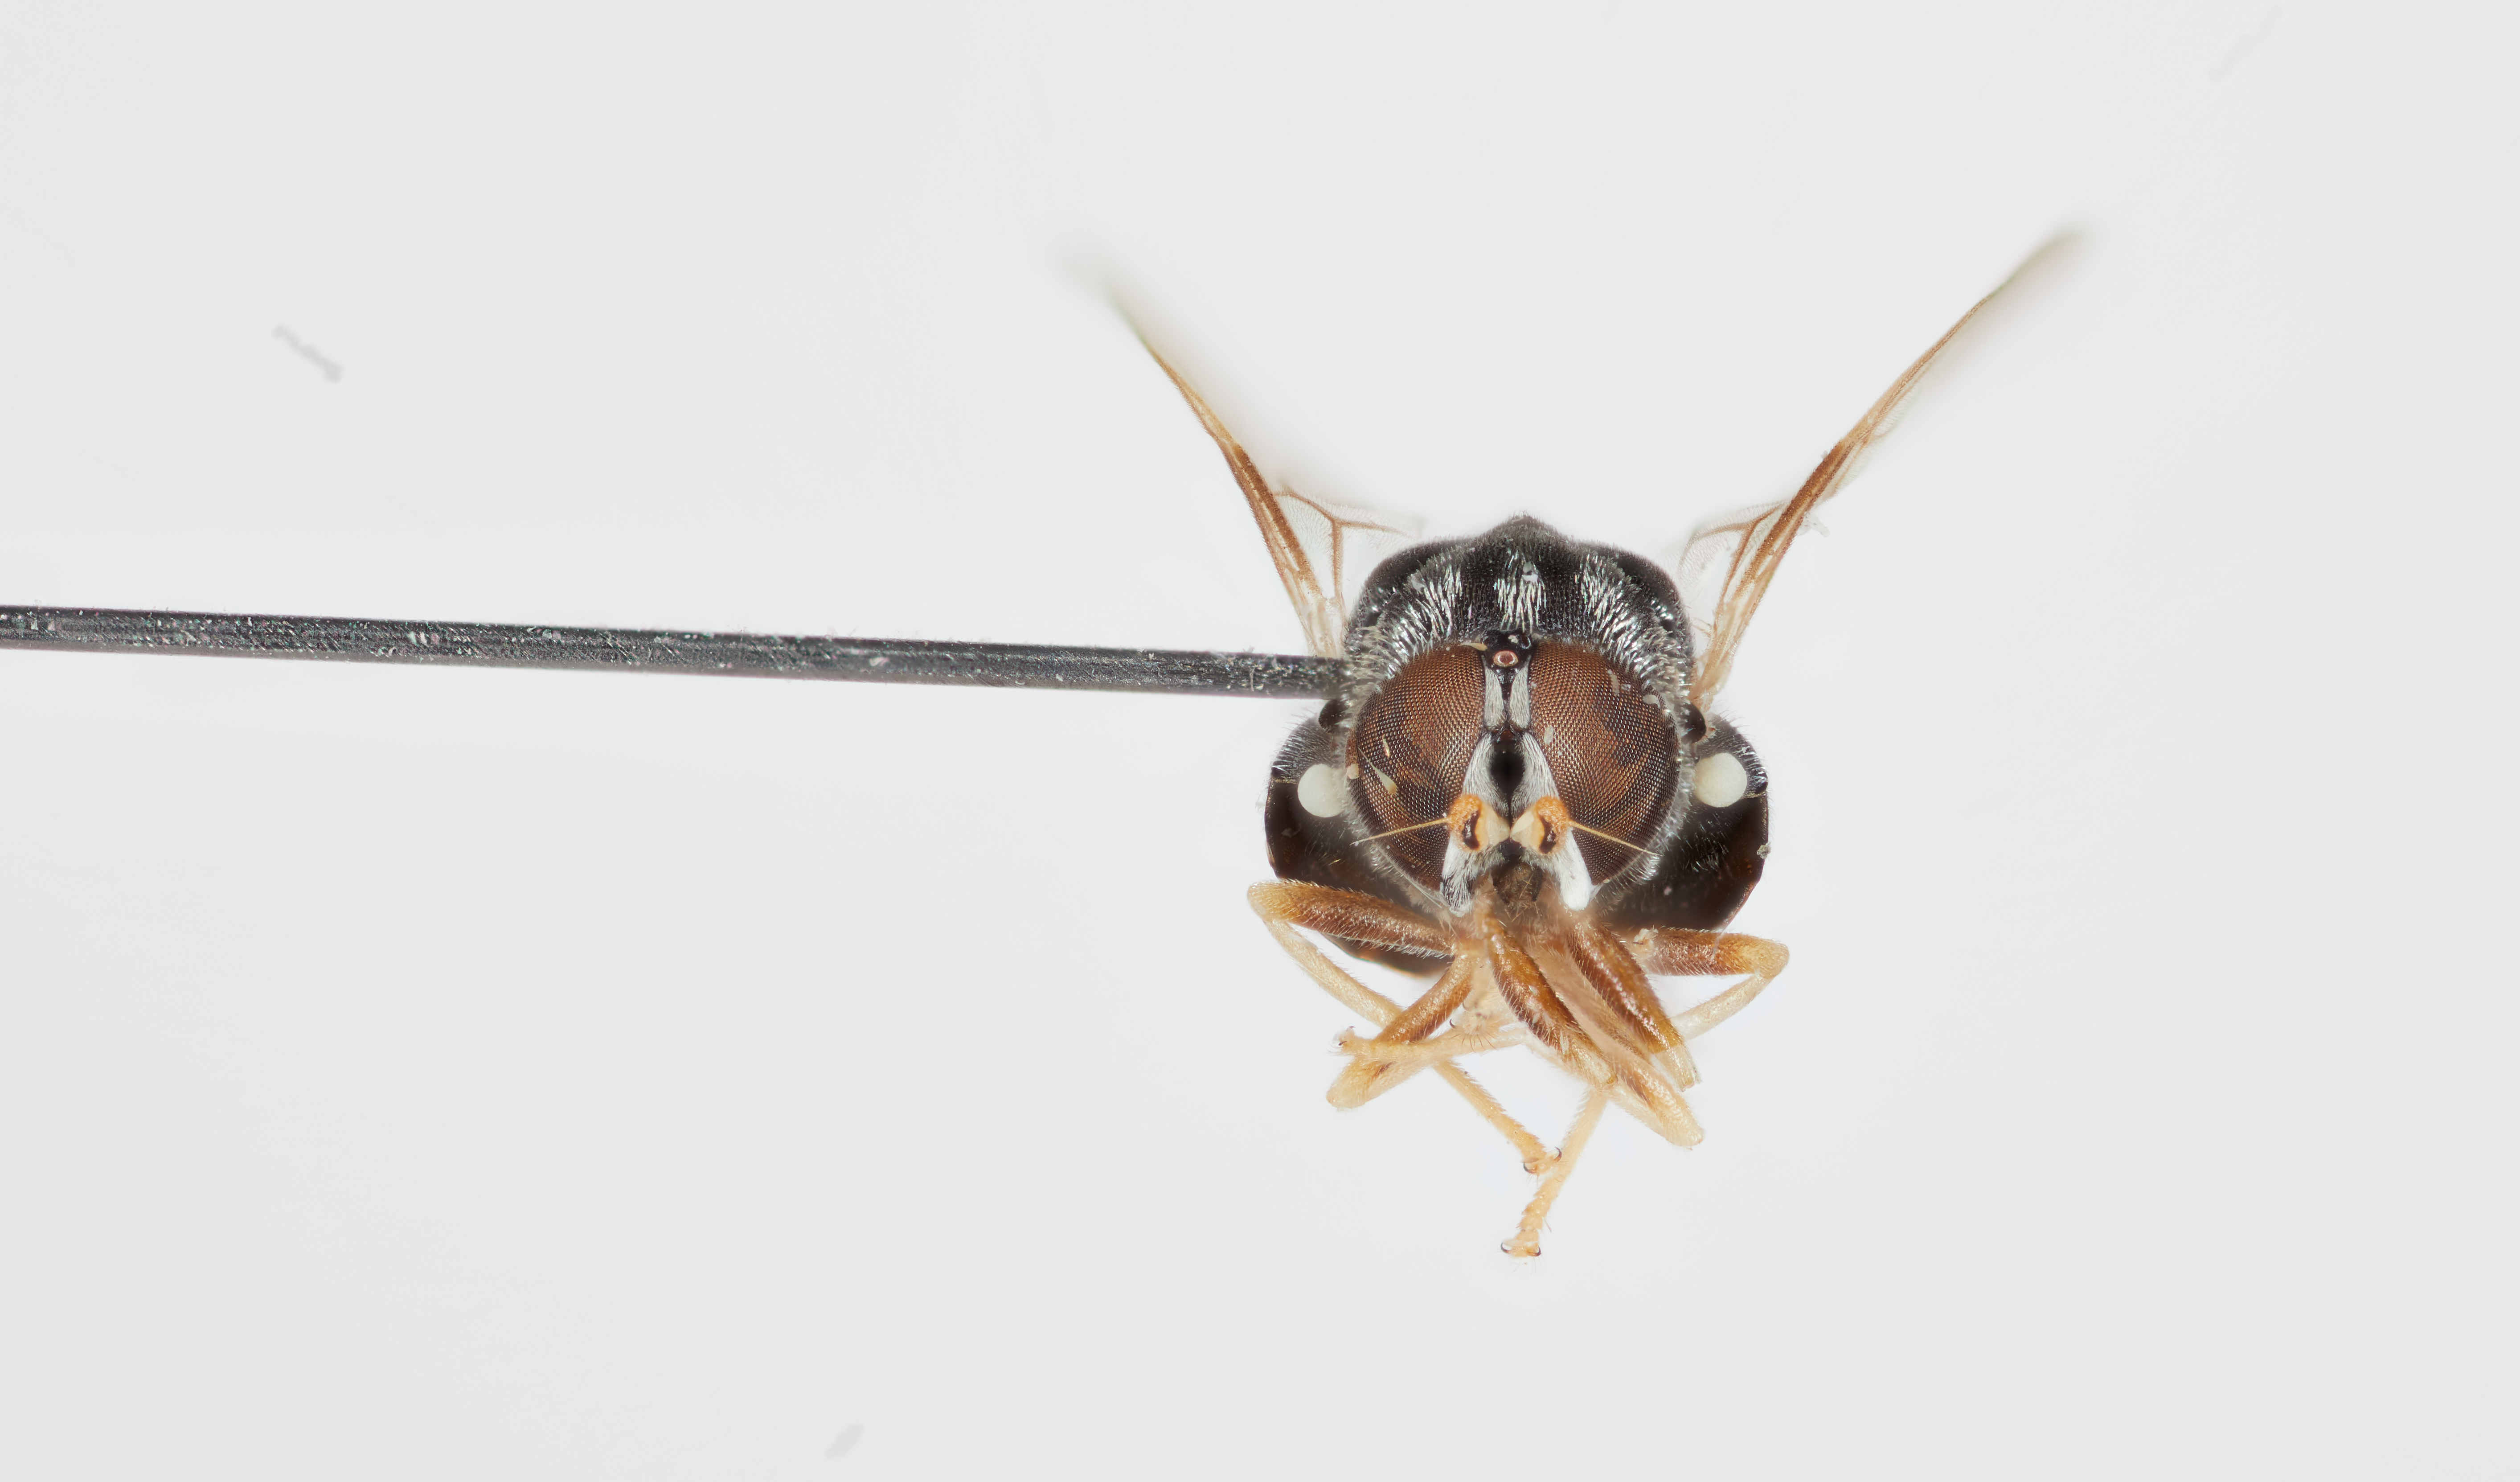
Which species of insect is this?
Brachyodina janestanleyae
